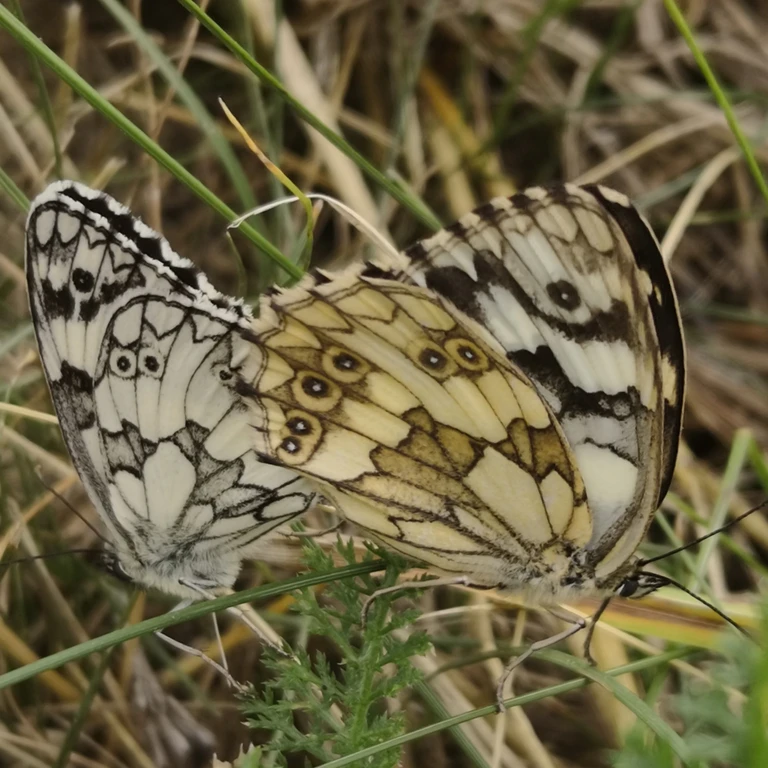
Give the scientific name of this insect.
Melanargia galathea
